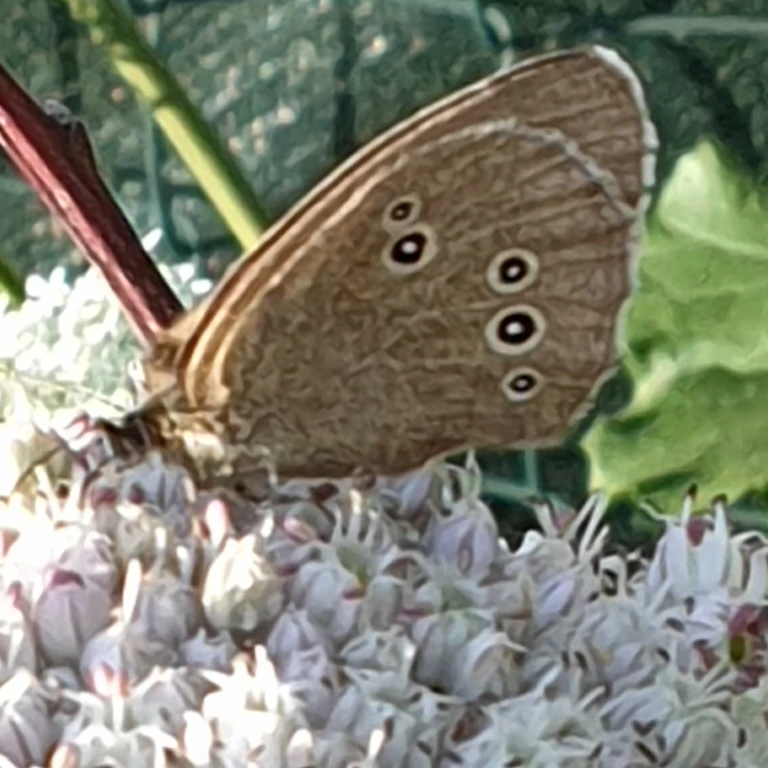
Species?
Aphantopus hyperantus
